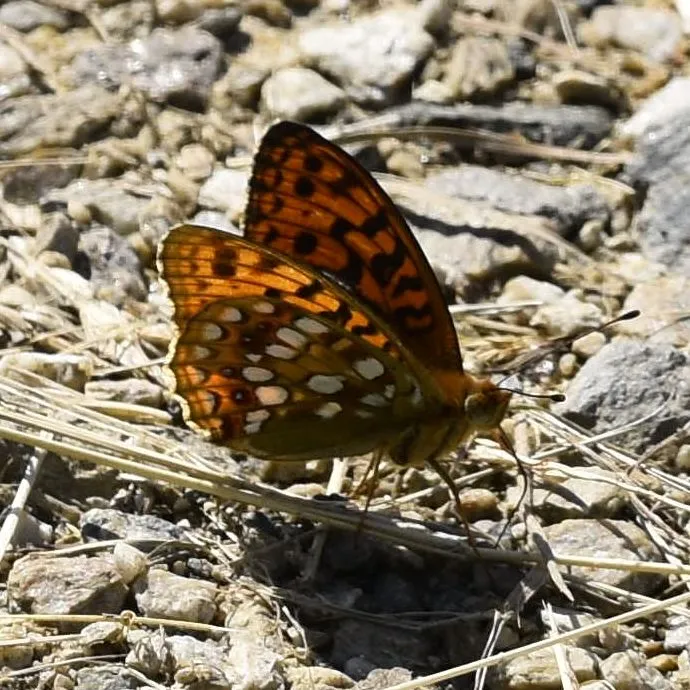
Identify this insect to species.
Fabriciana adippe
